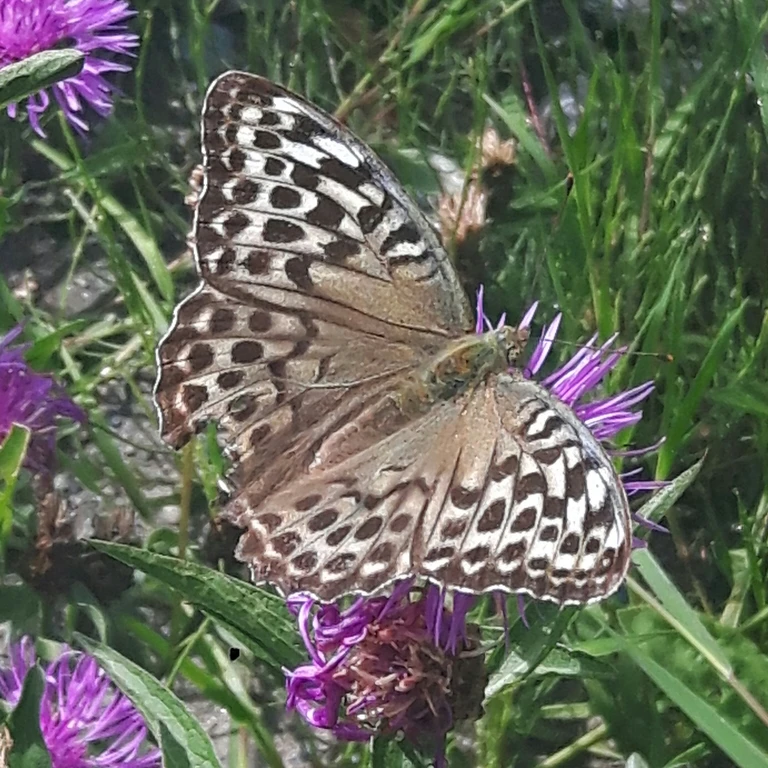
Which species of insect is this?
Argynnis paphia
